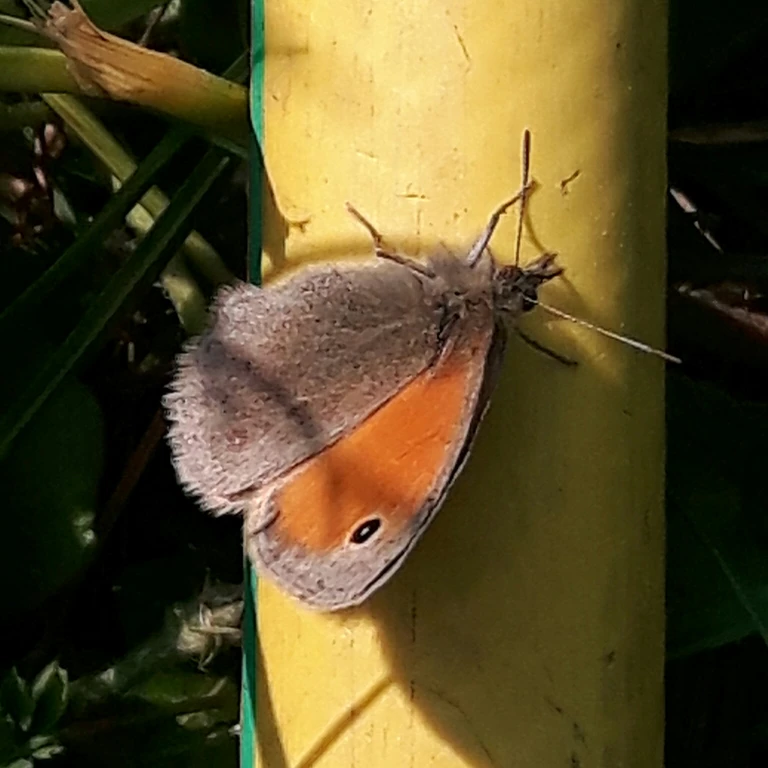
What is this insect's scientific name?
Coenonympha pamphilus
